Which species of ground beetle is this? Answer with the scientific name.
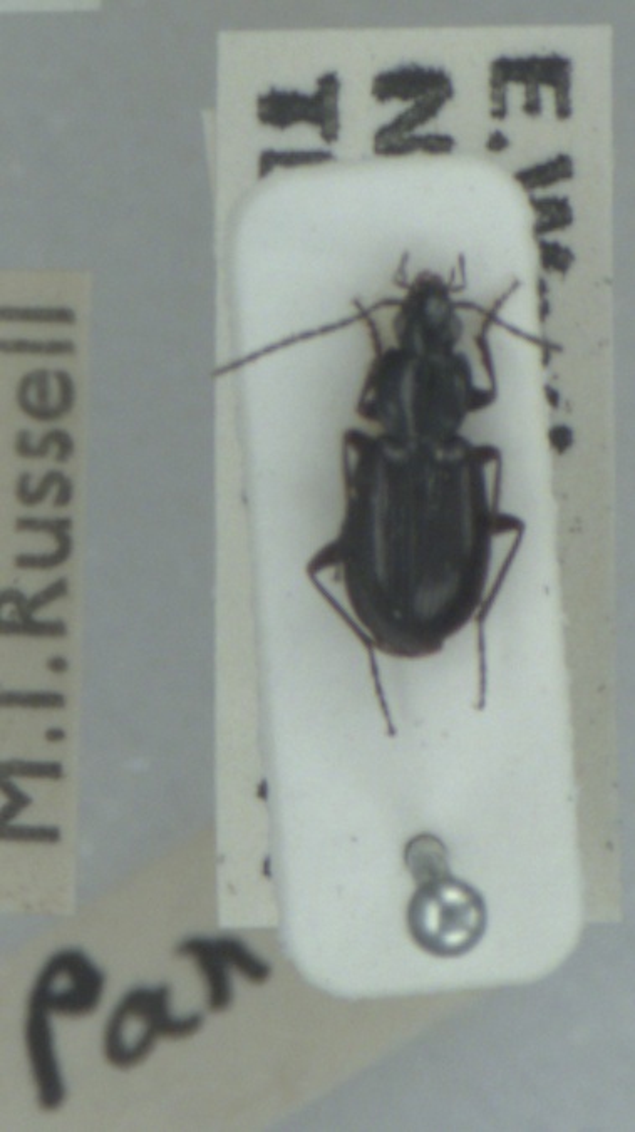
Agonum fuliginosum
